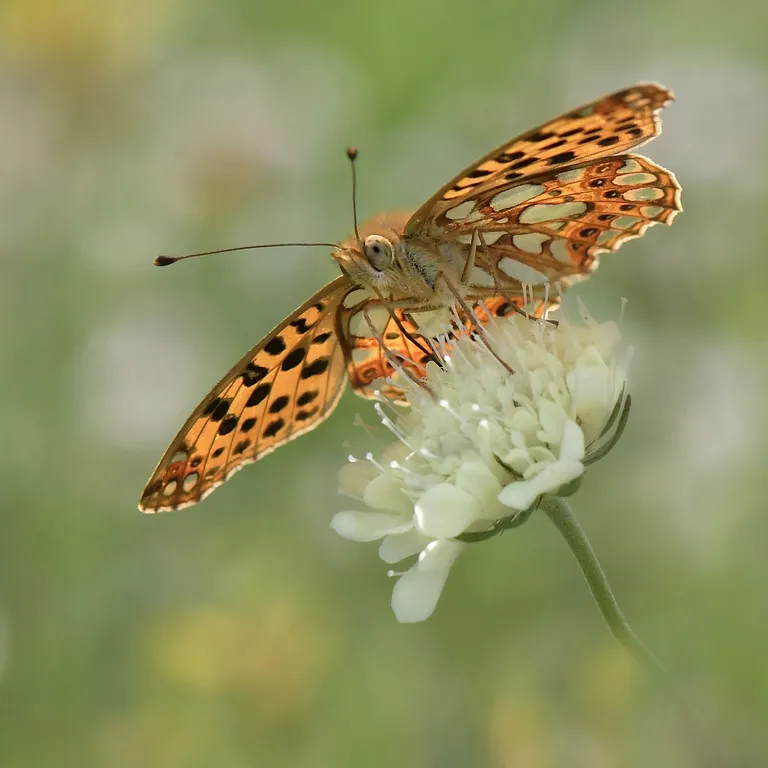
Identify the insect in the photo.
Issoria lathonia
